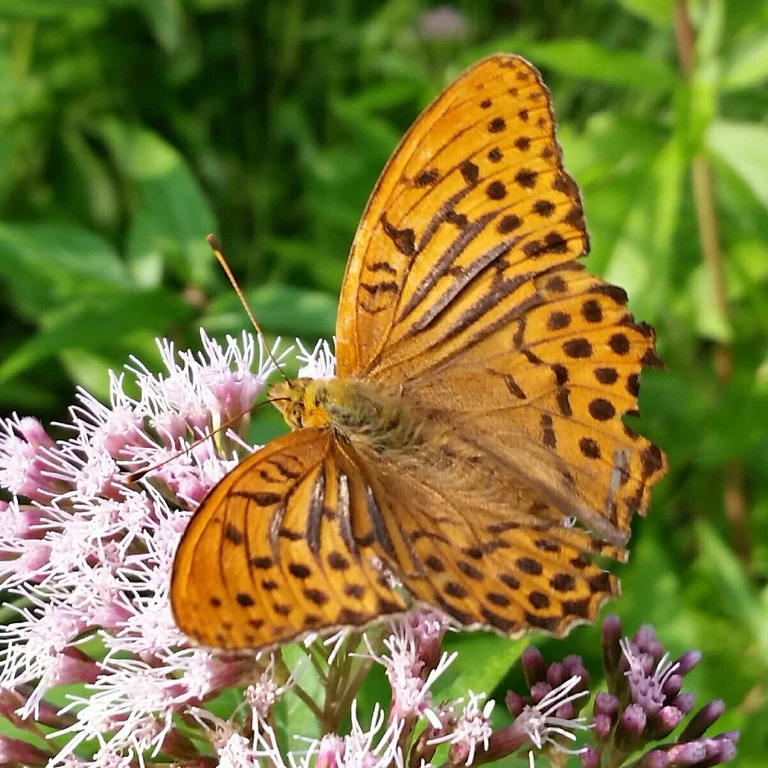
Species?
Argynnis paphia
